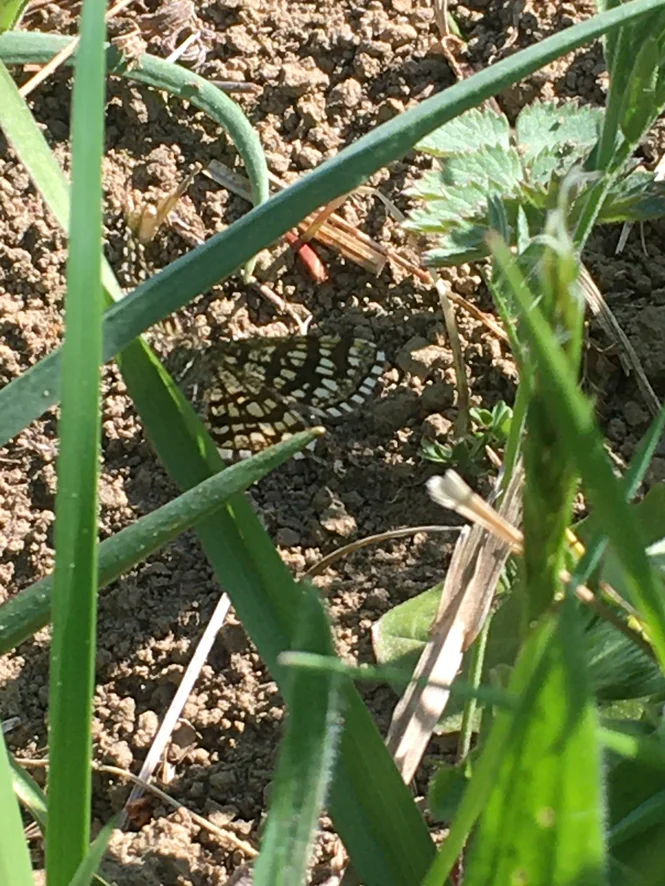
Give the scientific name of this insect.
Chiasmia clathrata
